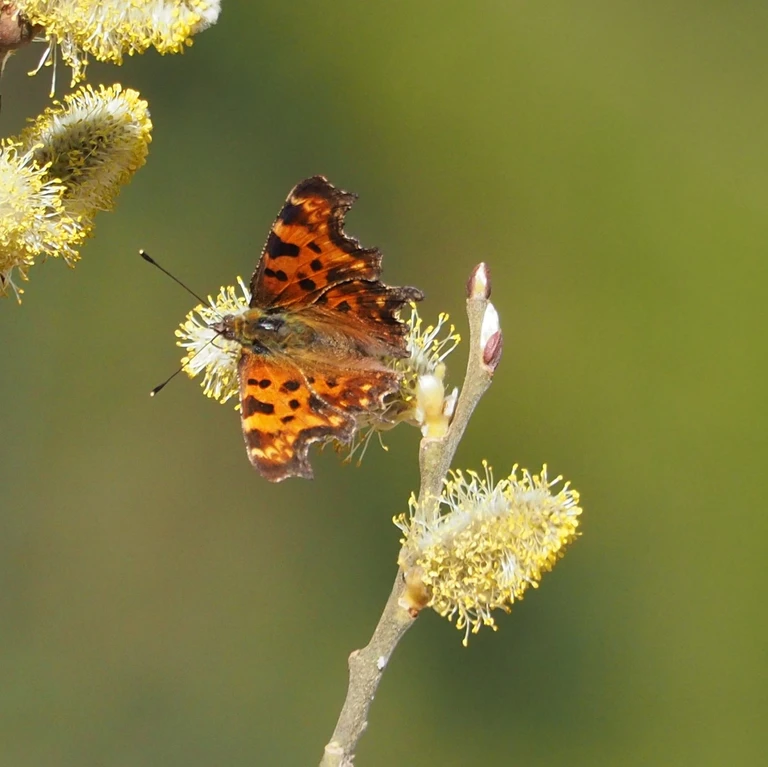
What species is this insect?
Polygonia c-album
